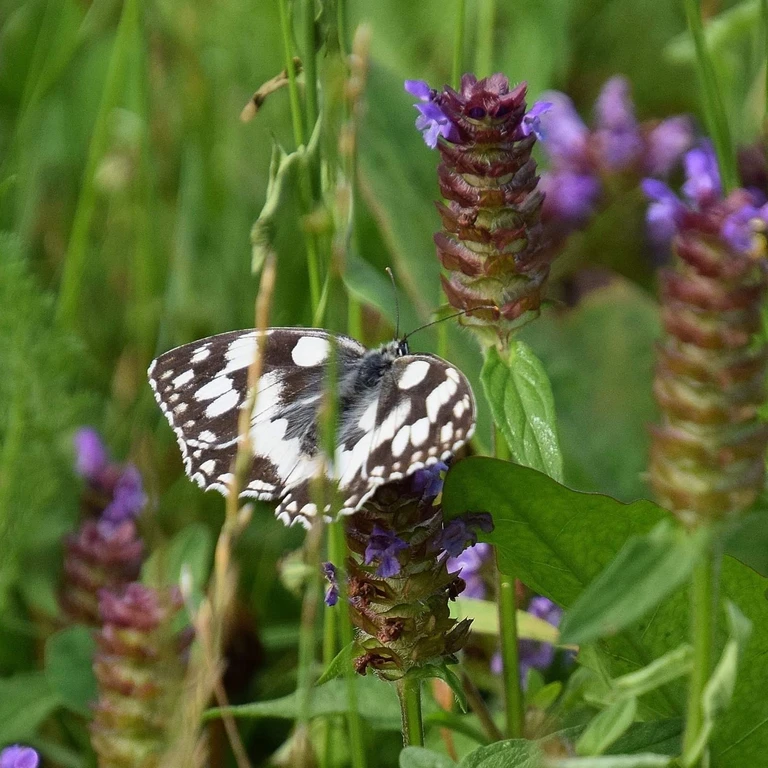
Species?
Melanargia galathea
